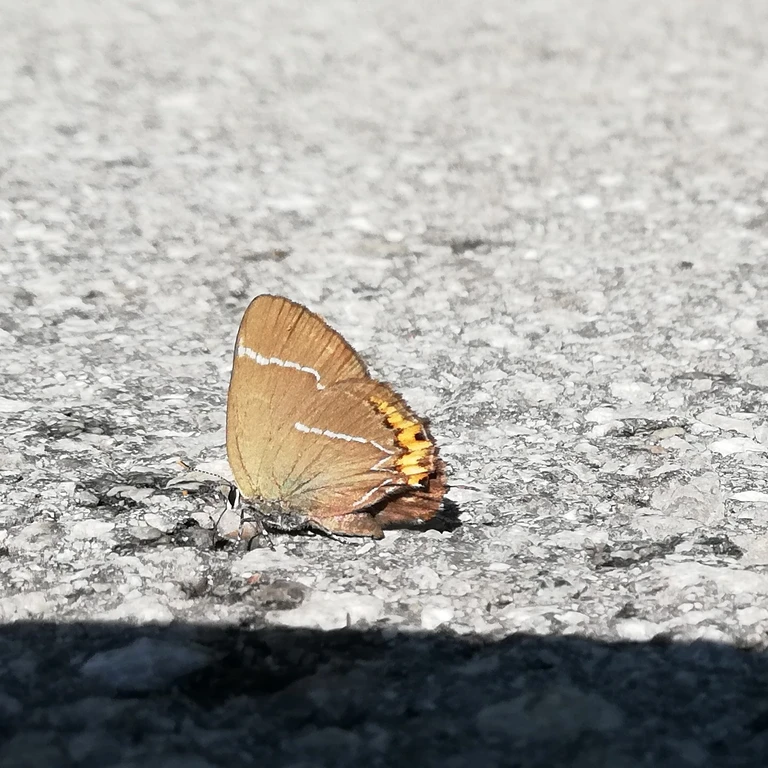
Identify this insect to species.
Satyrium w-album
